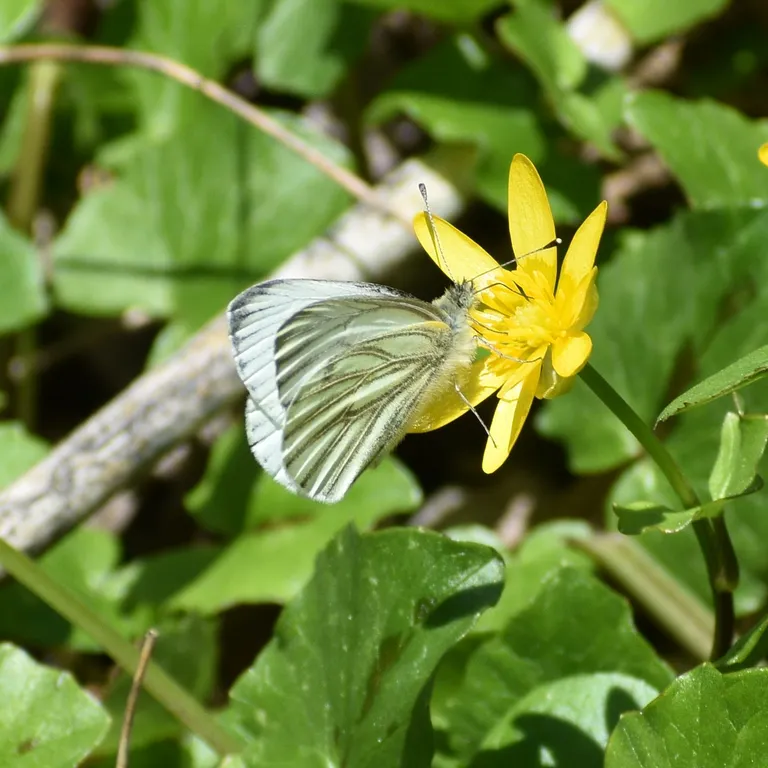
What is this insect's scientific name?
Pieris napi
